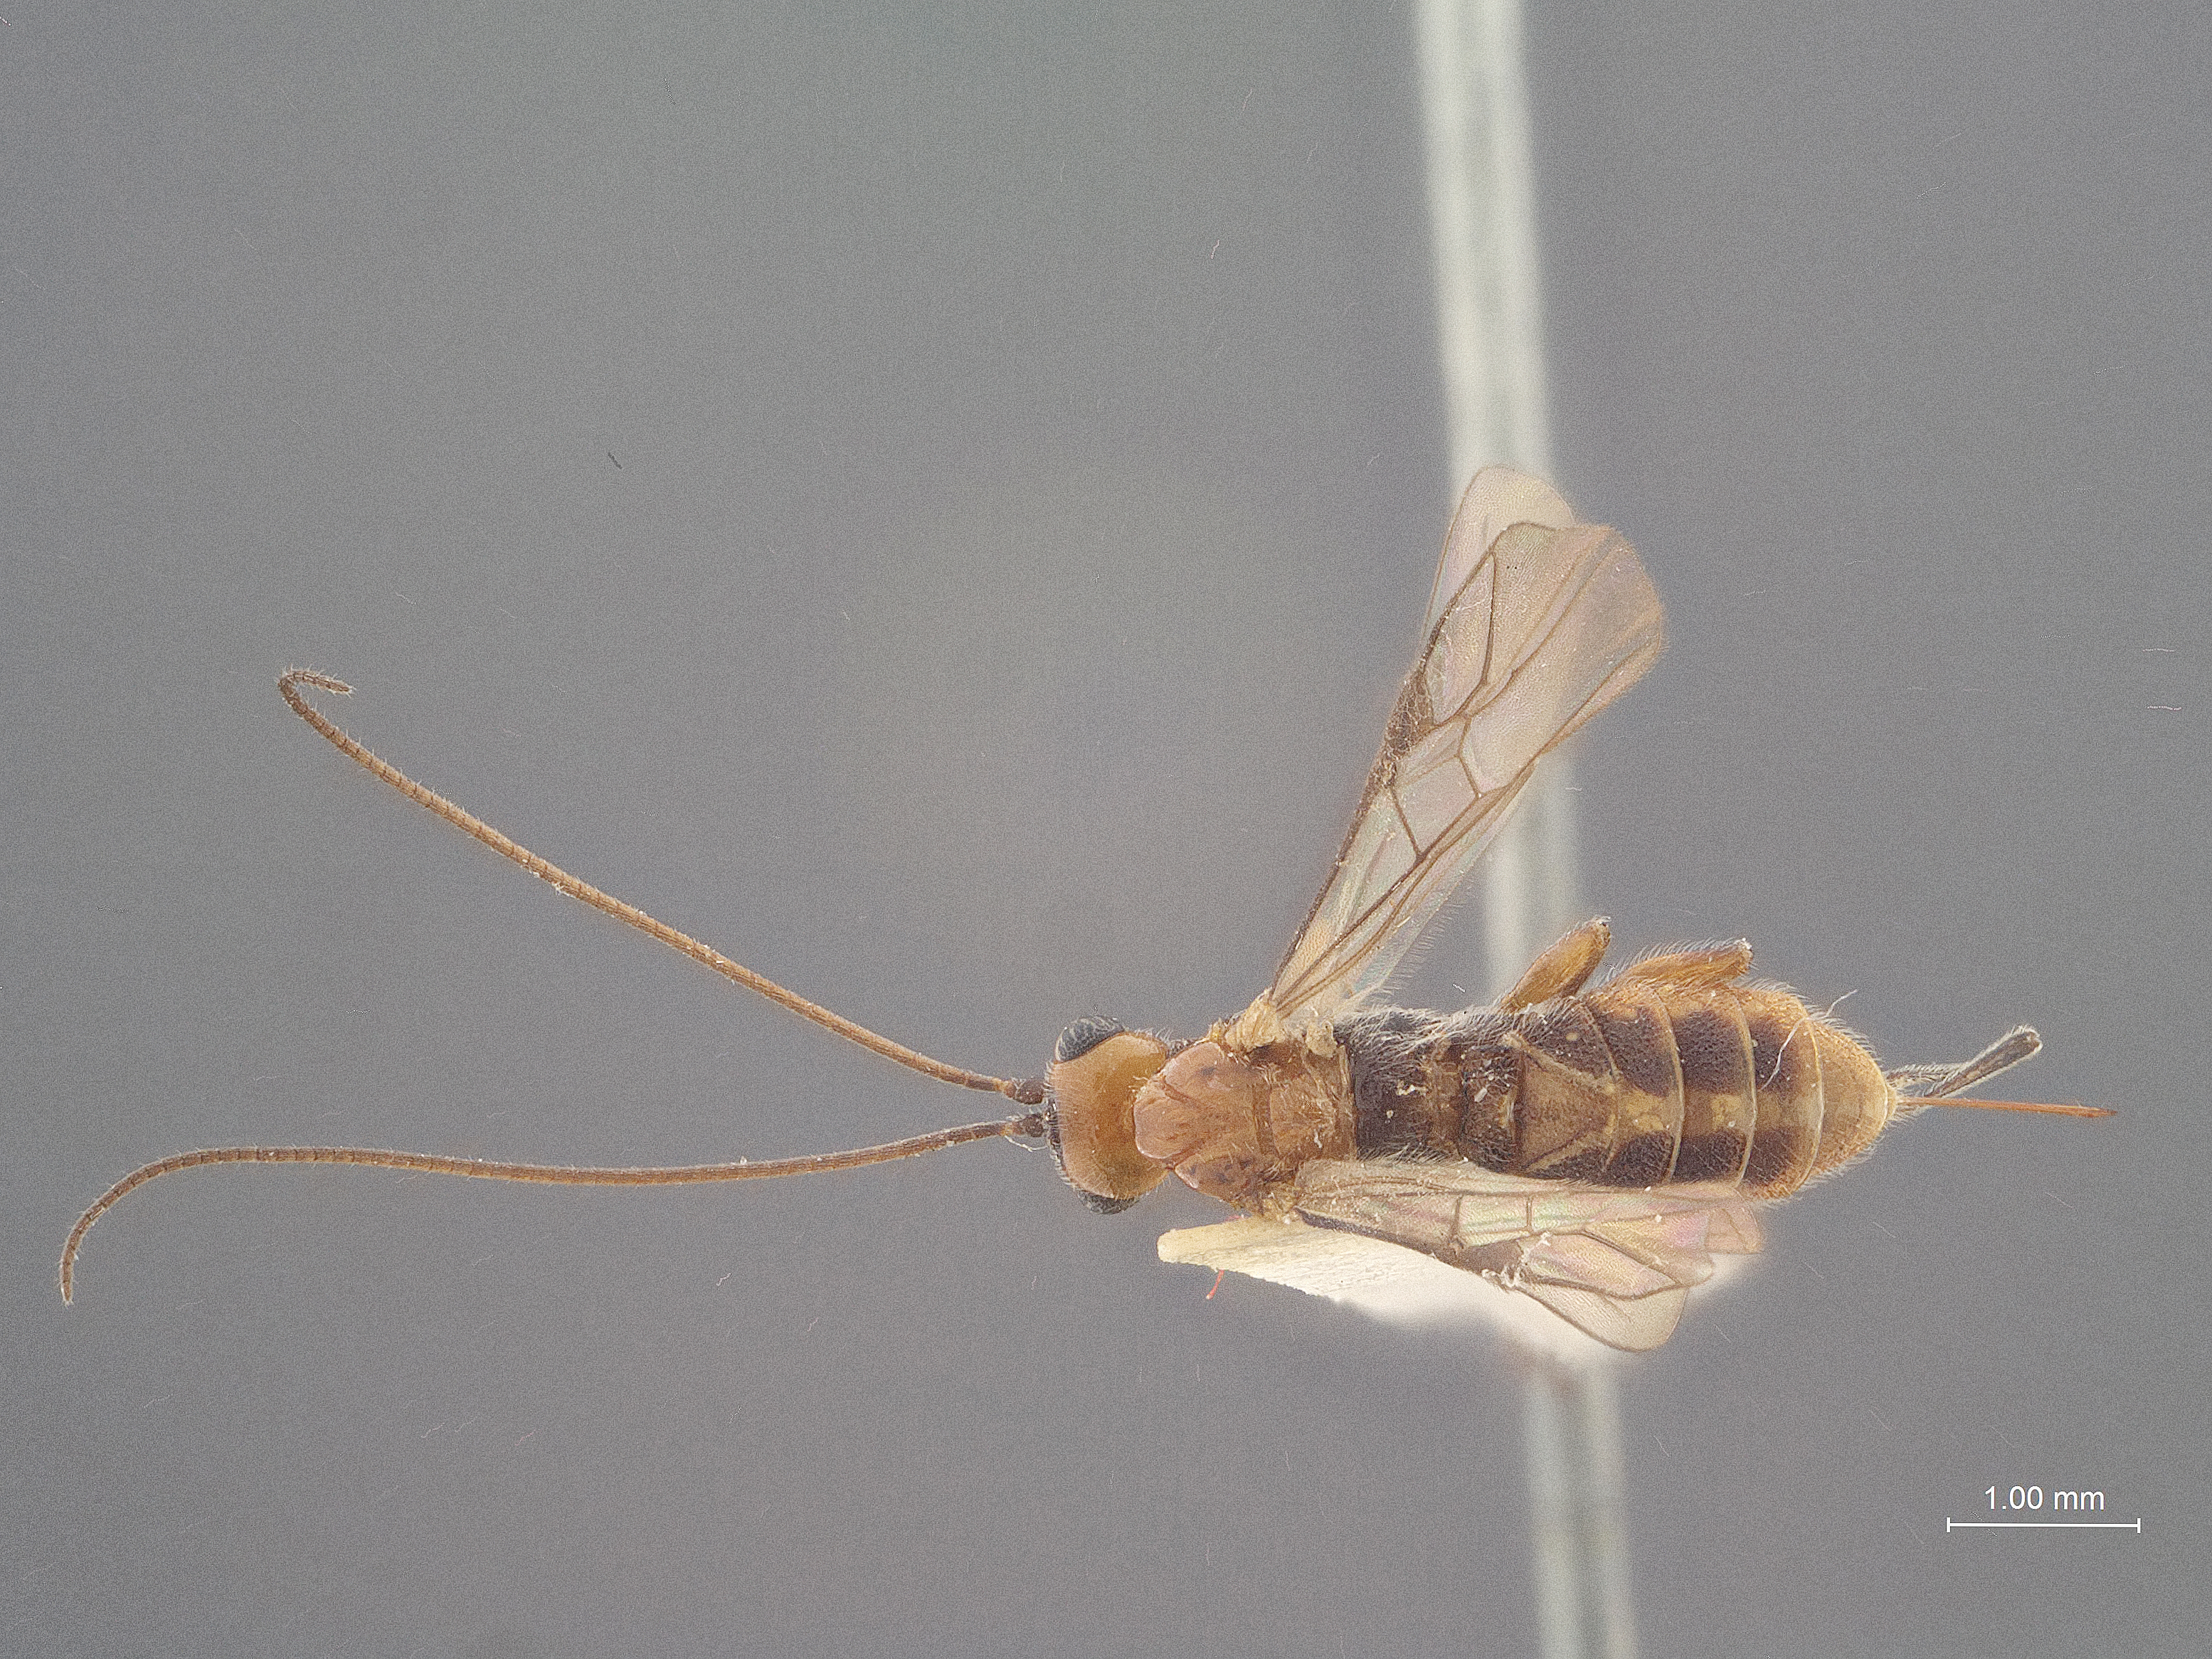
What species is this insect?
Shirakia schoenobii
